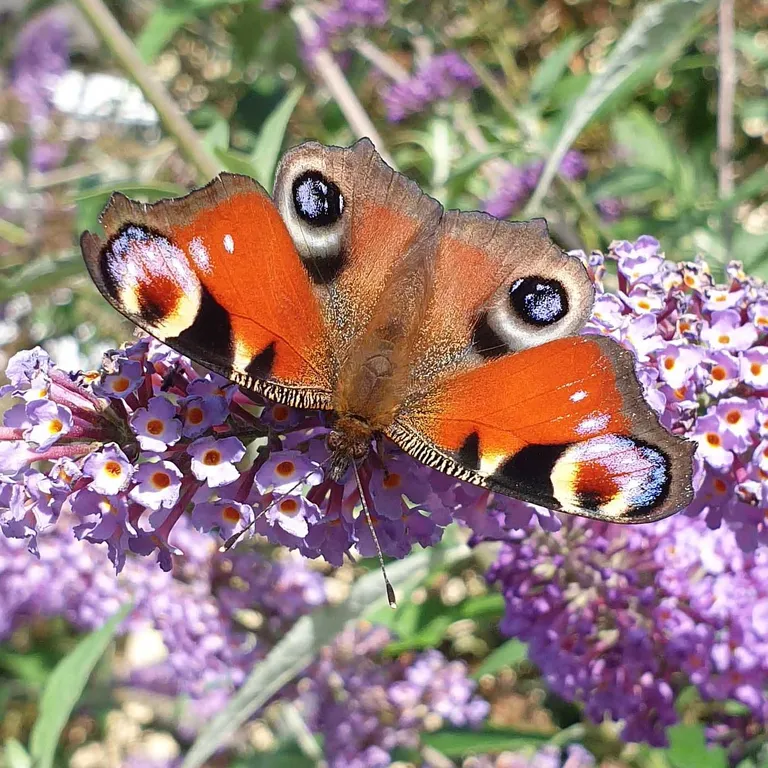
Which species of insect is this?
Aglais io
